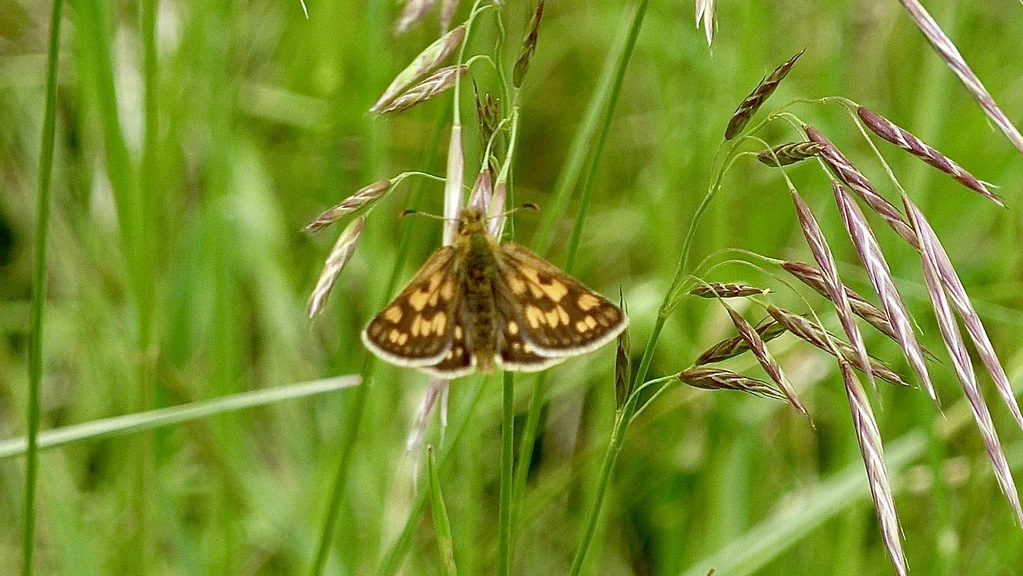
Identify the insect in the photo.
Carterocephalus palaemon
